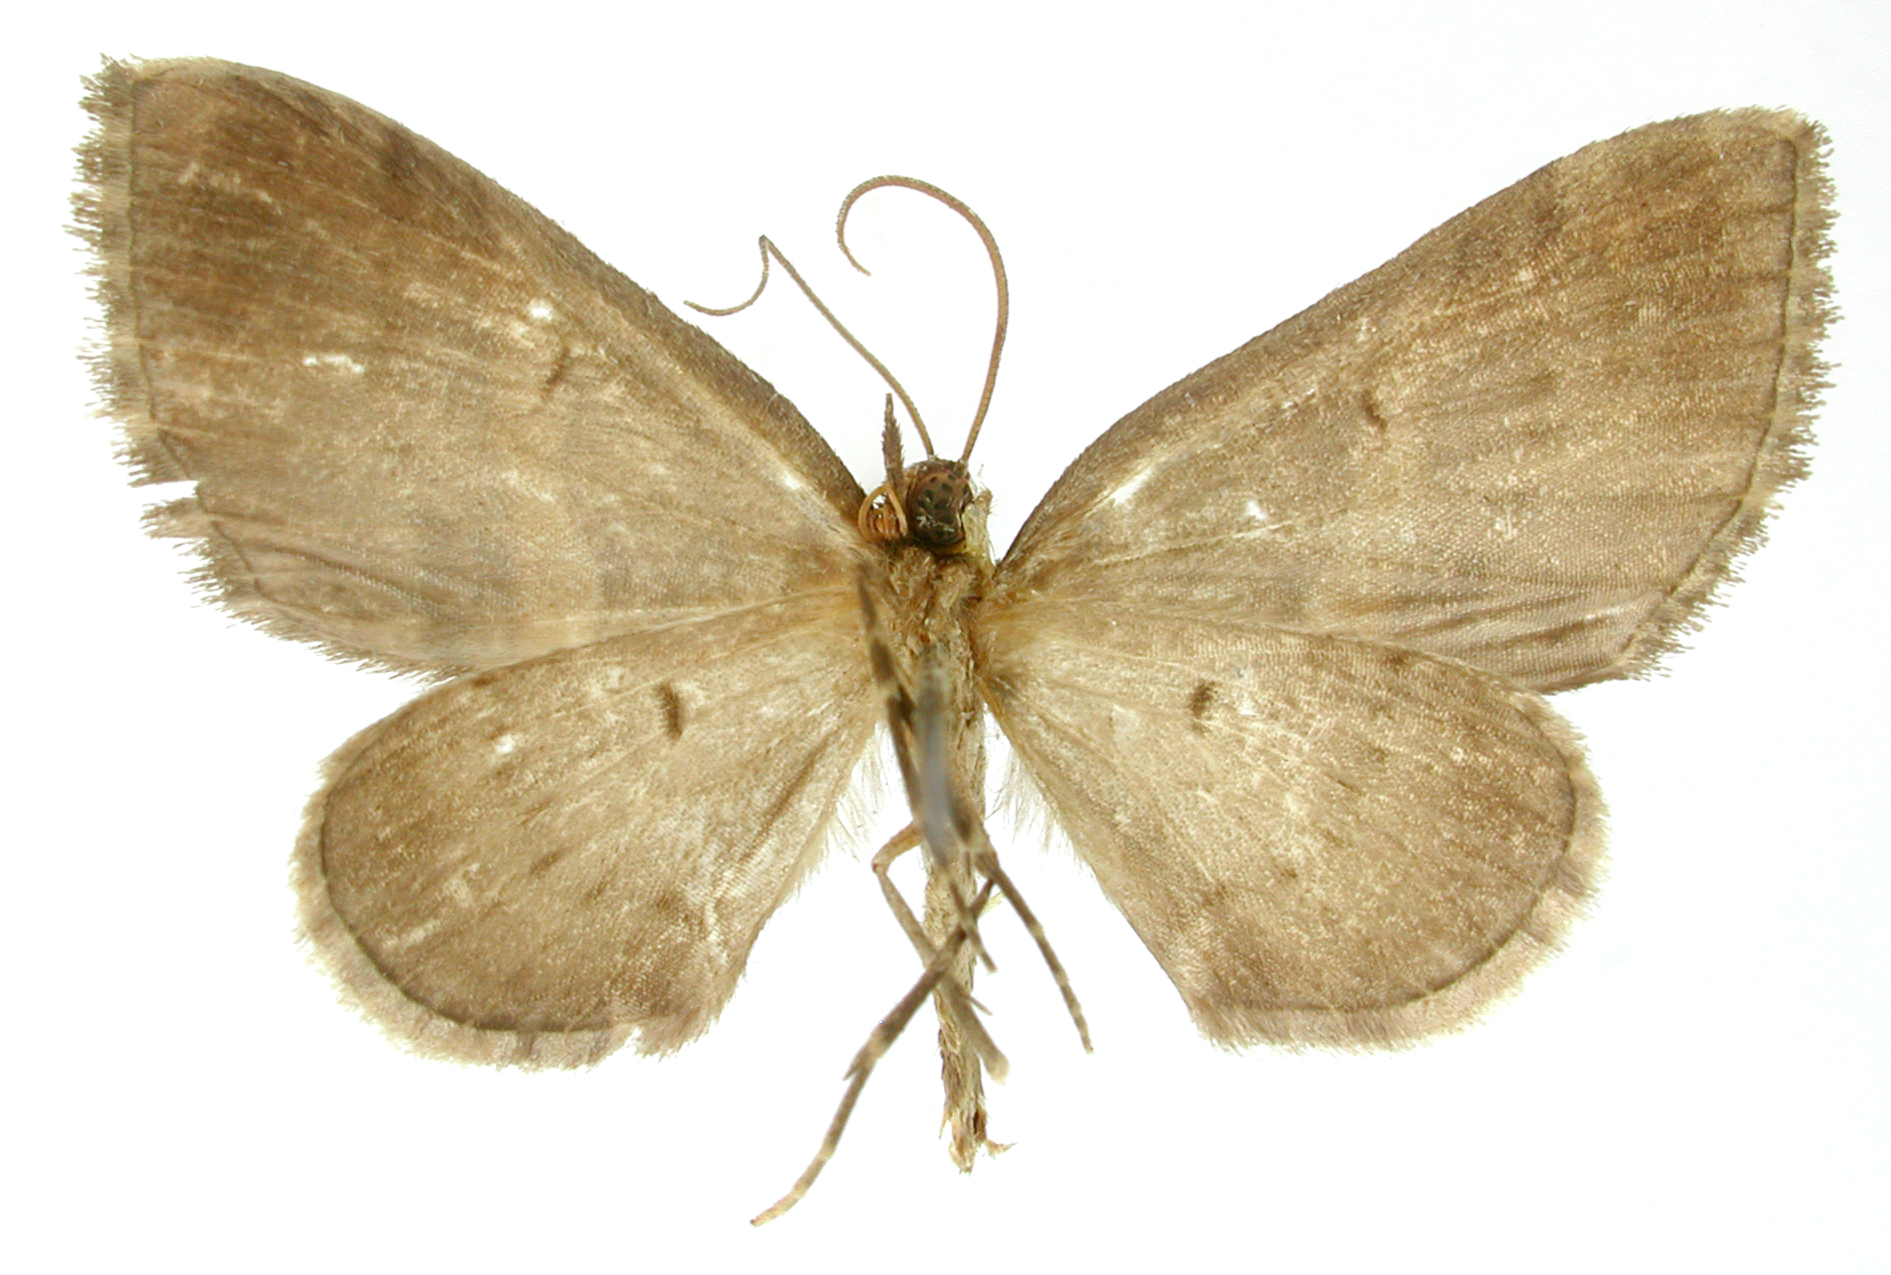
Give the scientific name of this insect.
Cidaria cortadoides
